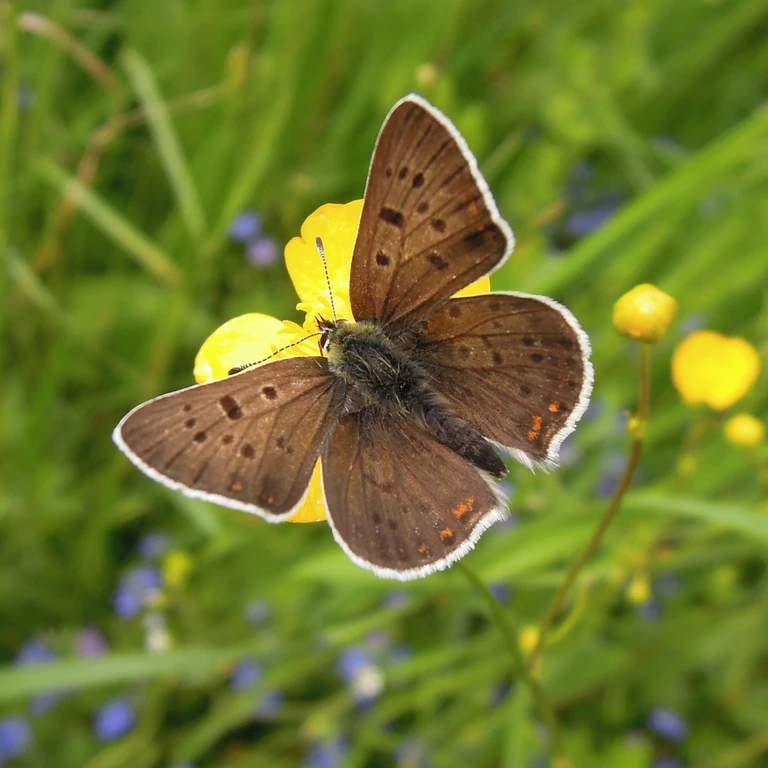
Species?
Lycaena tityrus (also Loweia tityrus)
